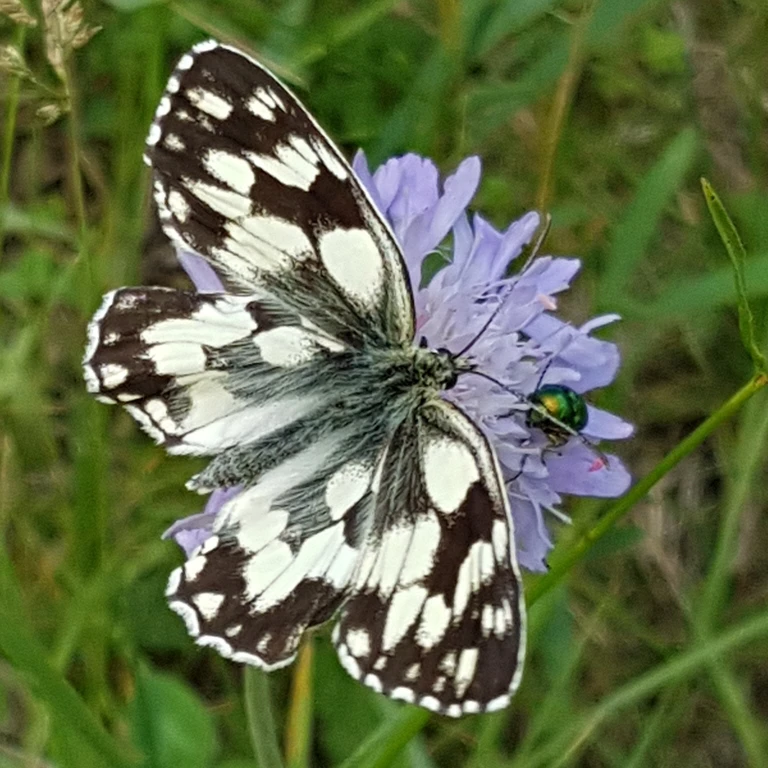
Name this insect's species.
Melanargia galathea
